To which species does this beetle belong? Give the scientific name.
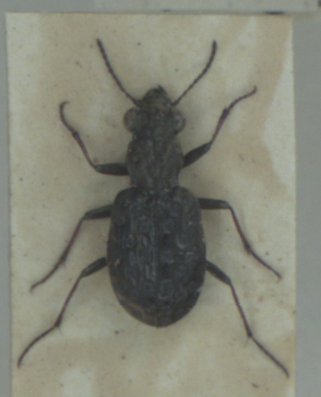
Elaphrus cupreus
